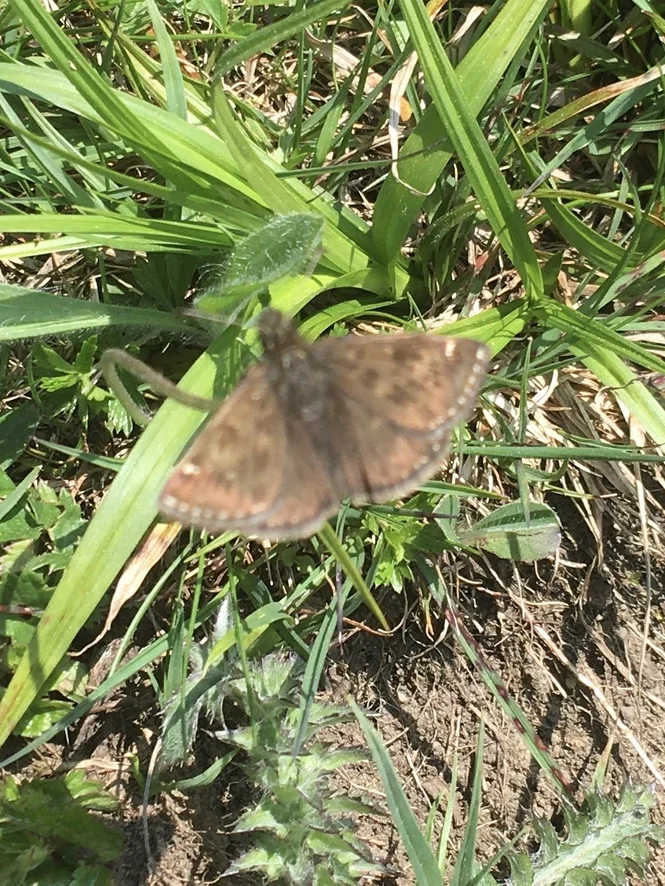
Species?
Erynnis tages
